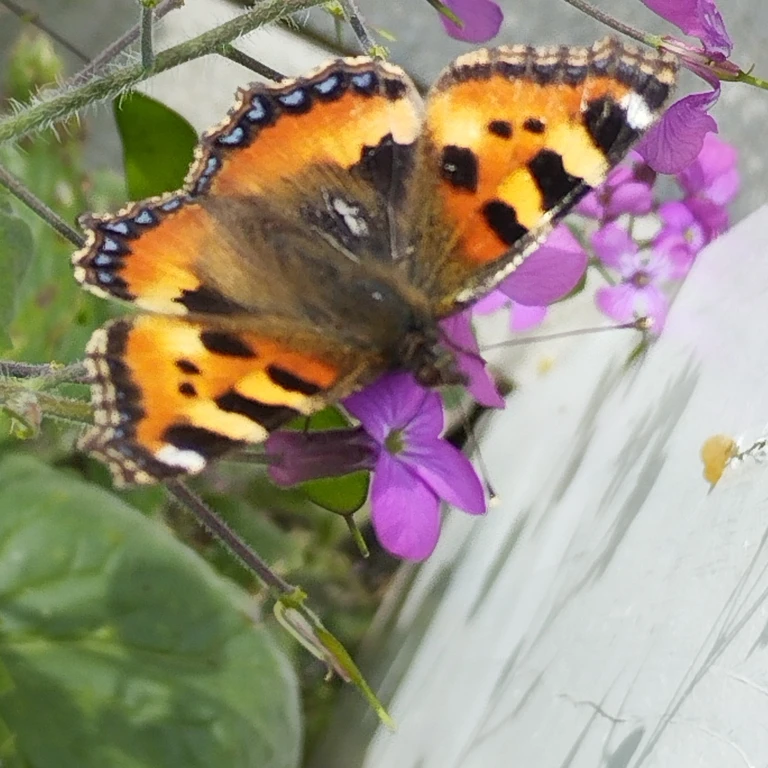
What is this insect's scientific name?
Aglais urticae
